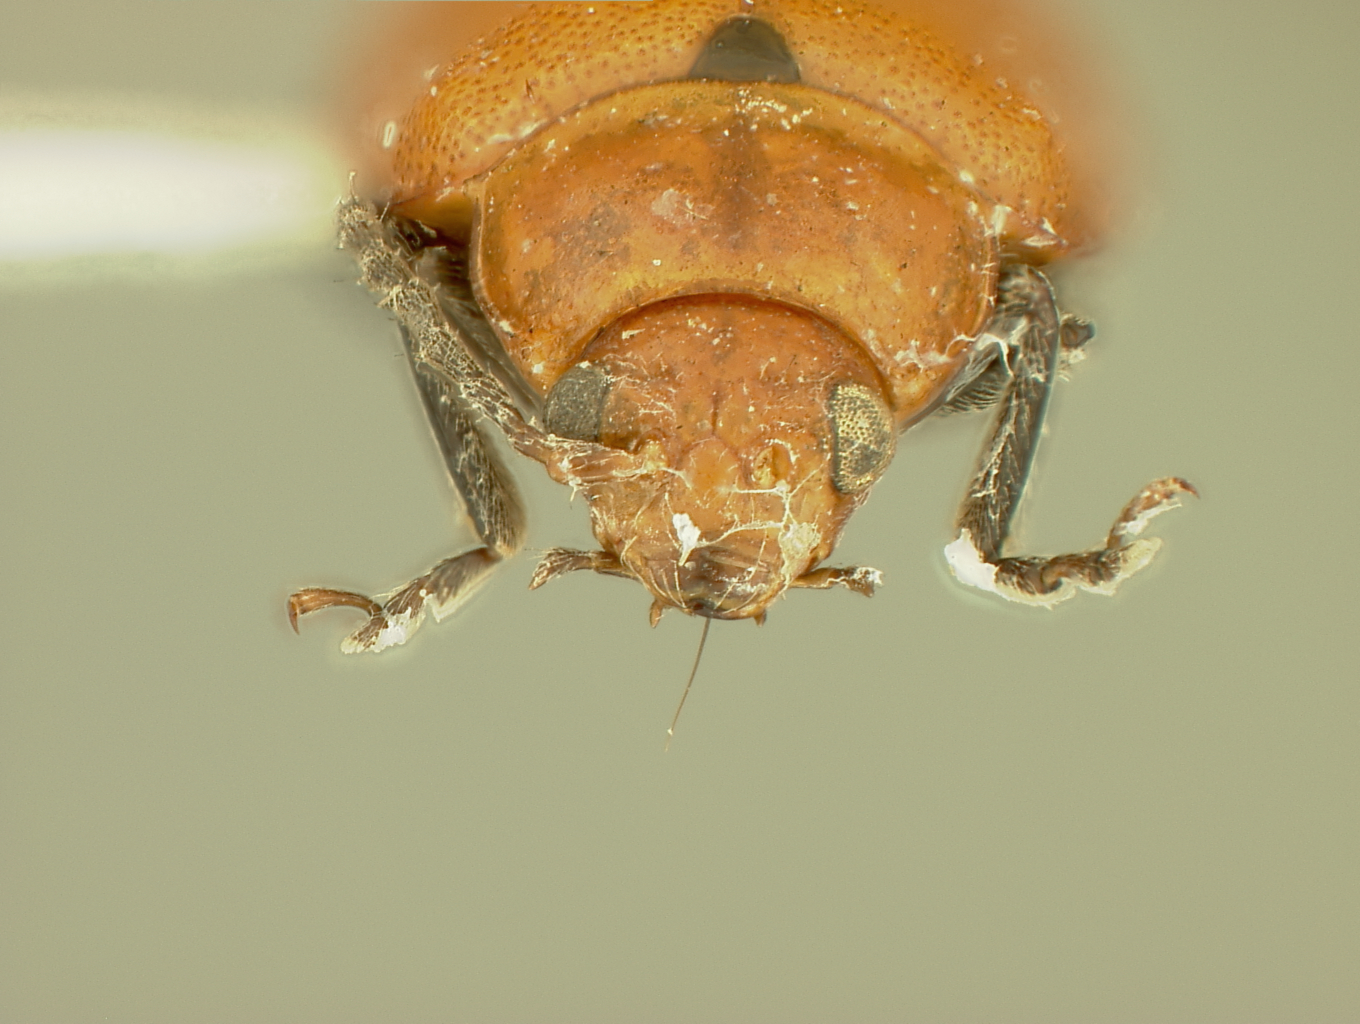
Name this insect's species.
Strabala rotunda
